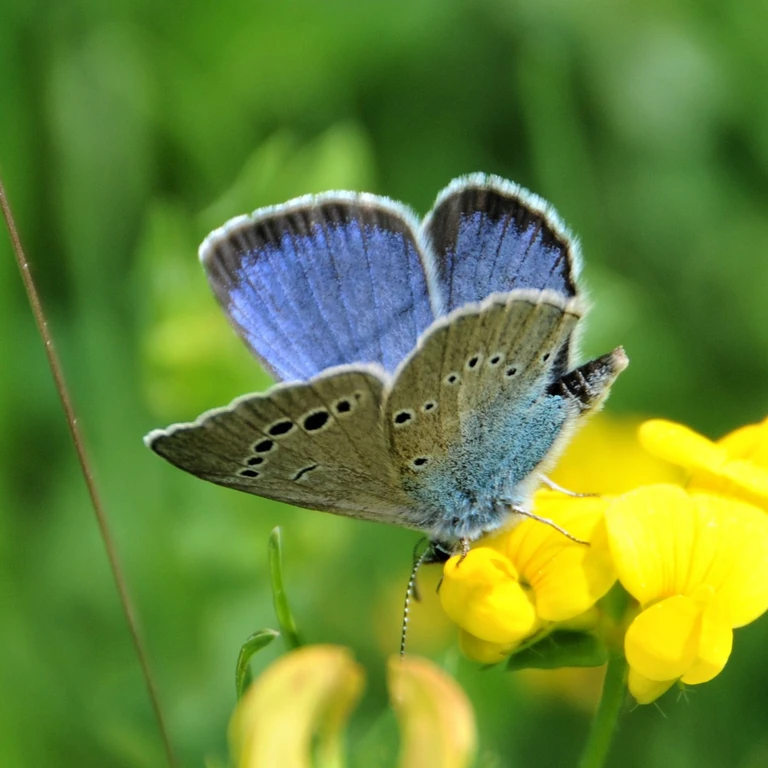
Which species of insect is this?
Glaucopsyche alexis
